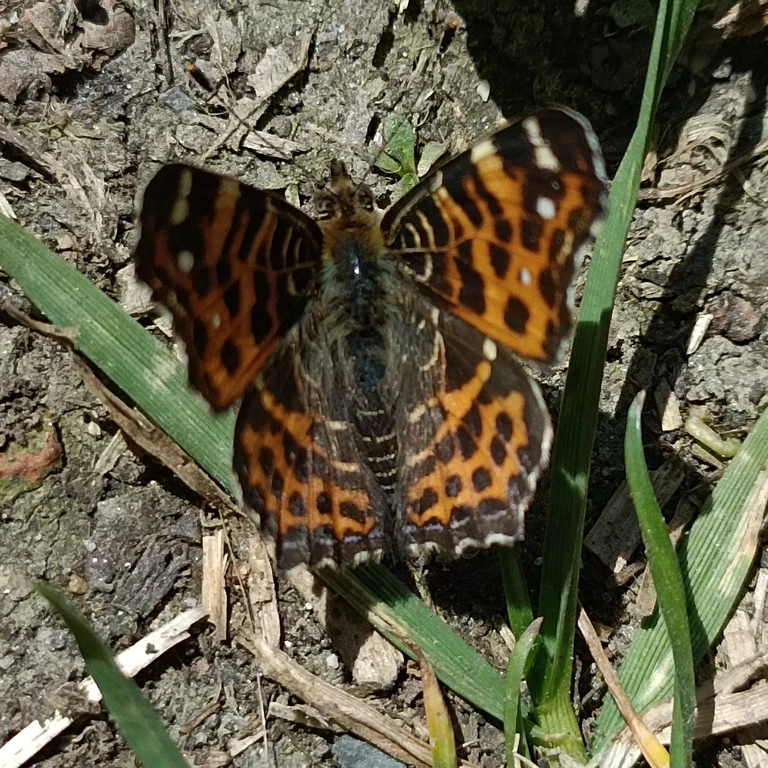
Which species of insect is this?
Araschnia levana
